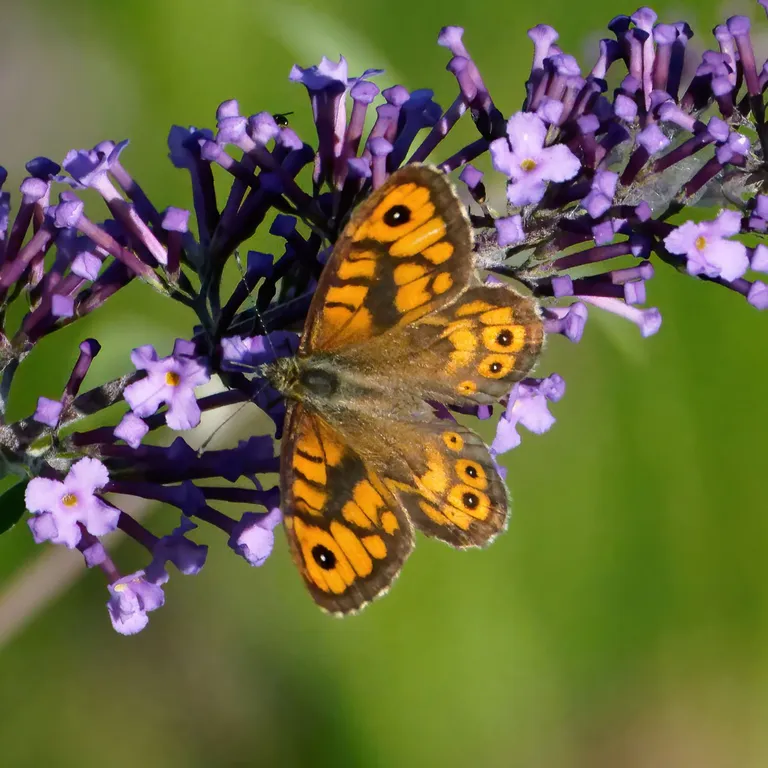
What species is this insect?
Lasiommata megera (also Pararge megera)
